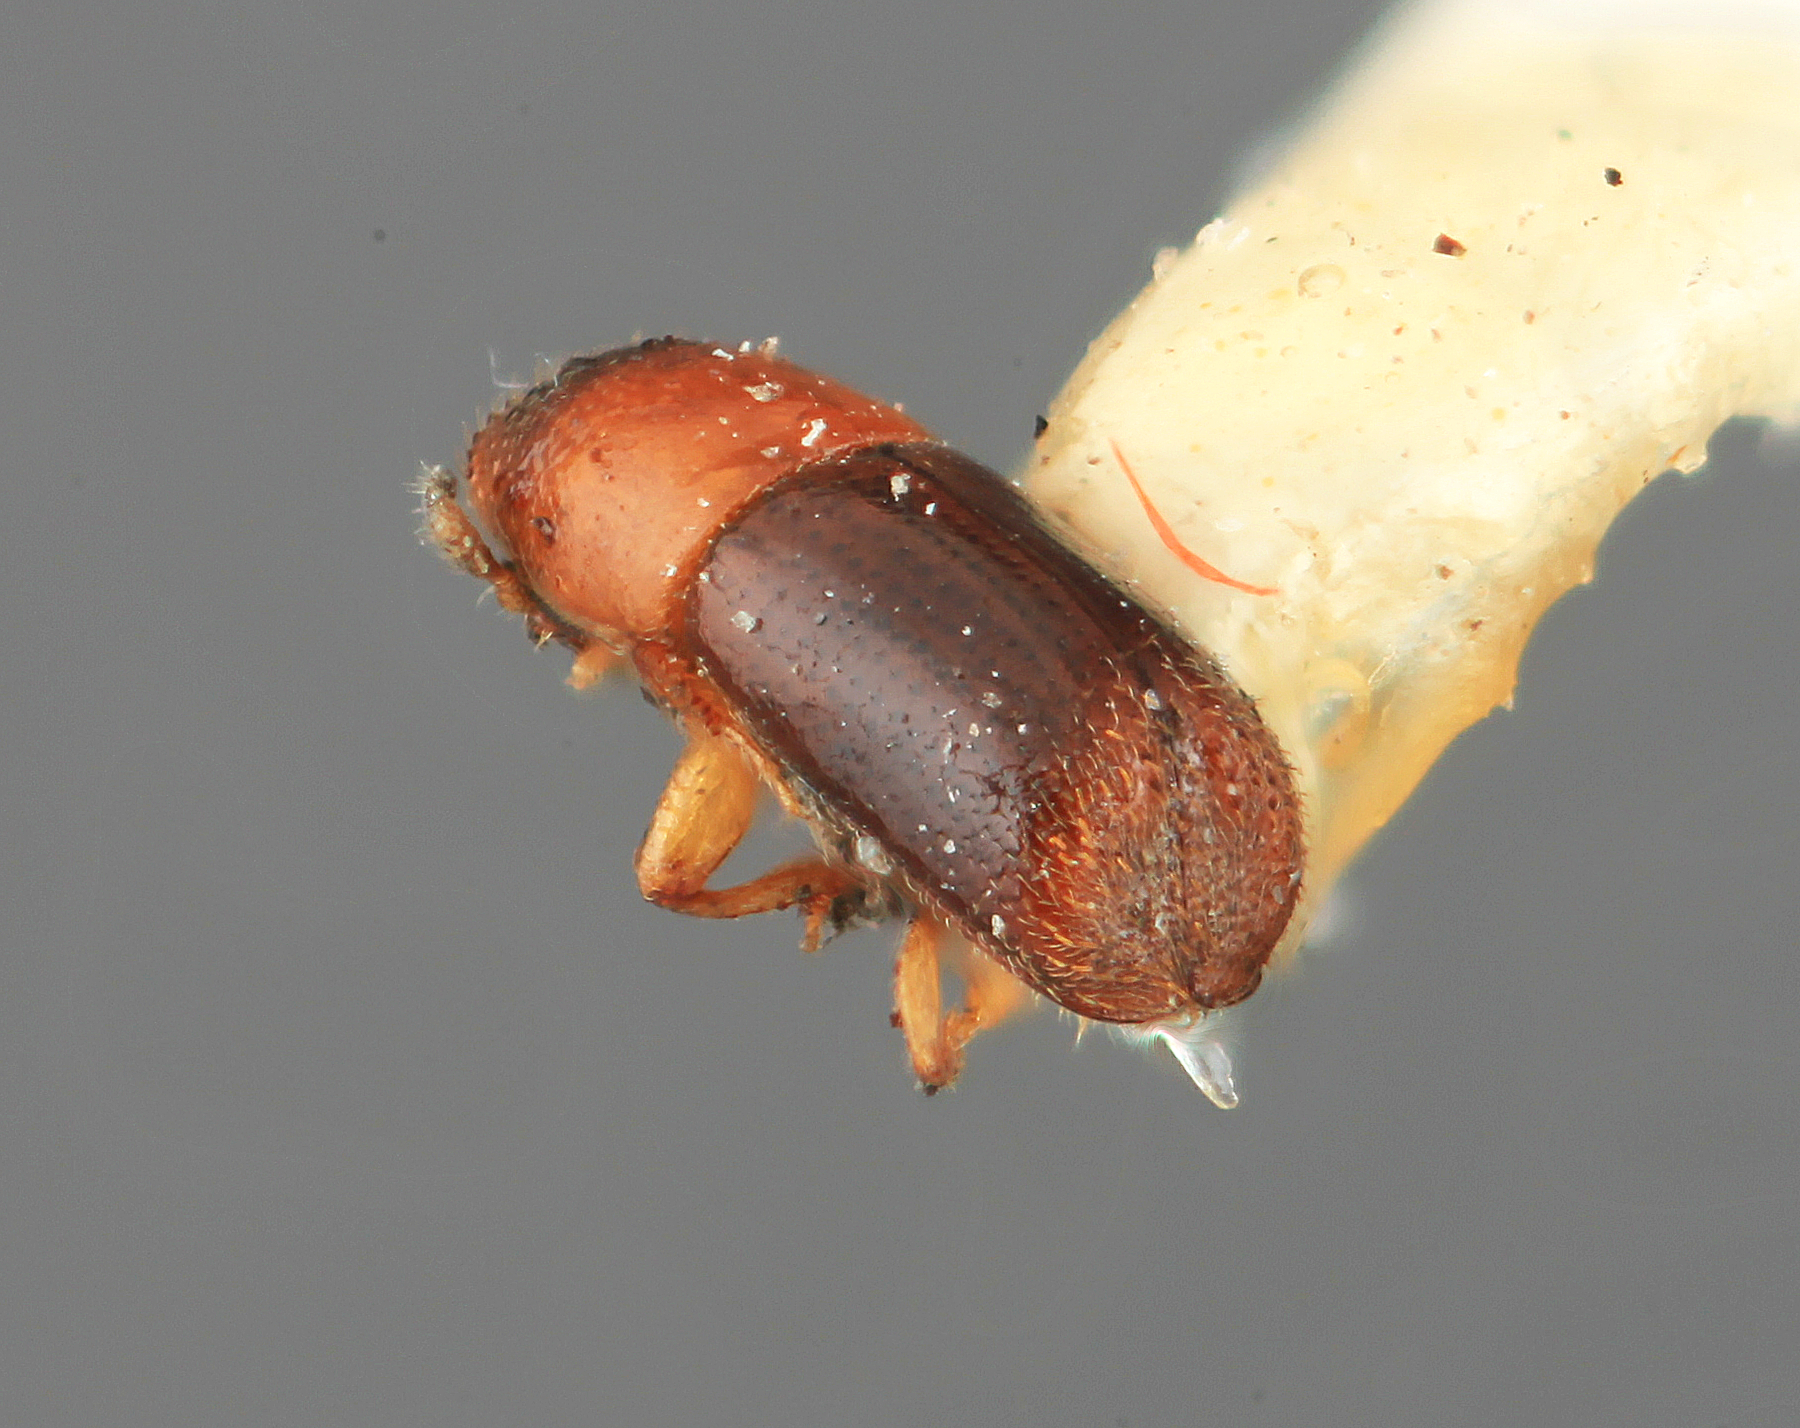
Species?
Gnathotrypanus terebratus
